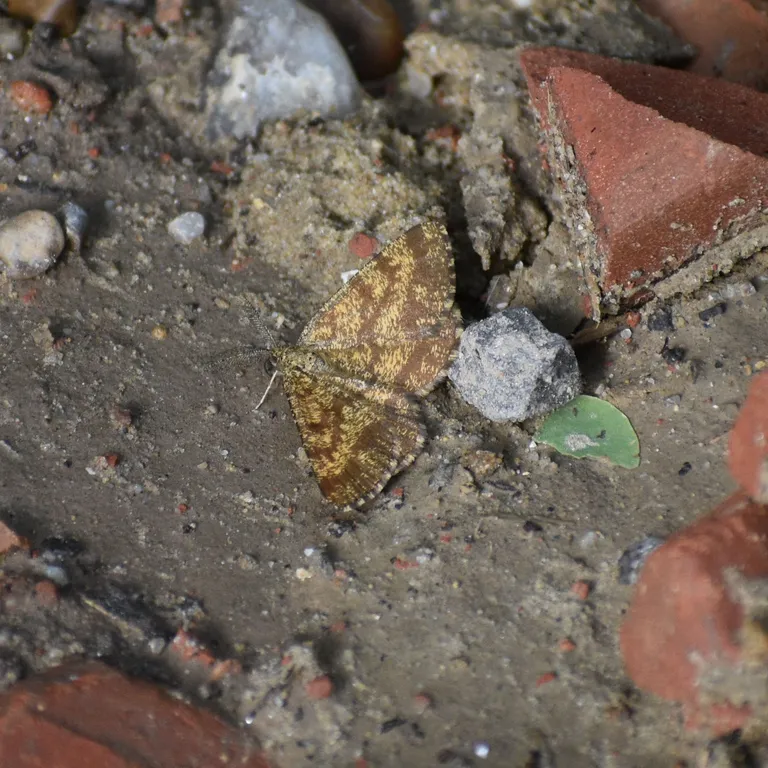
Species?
Ematurga atomaria
